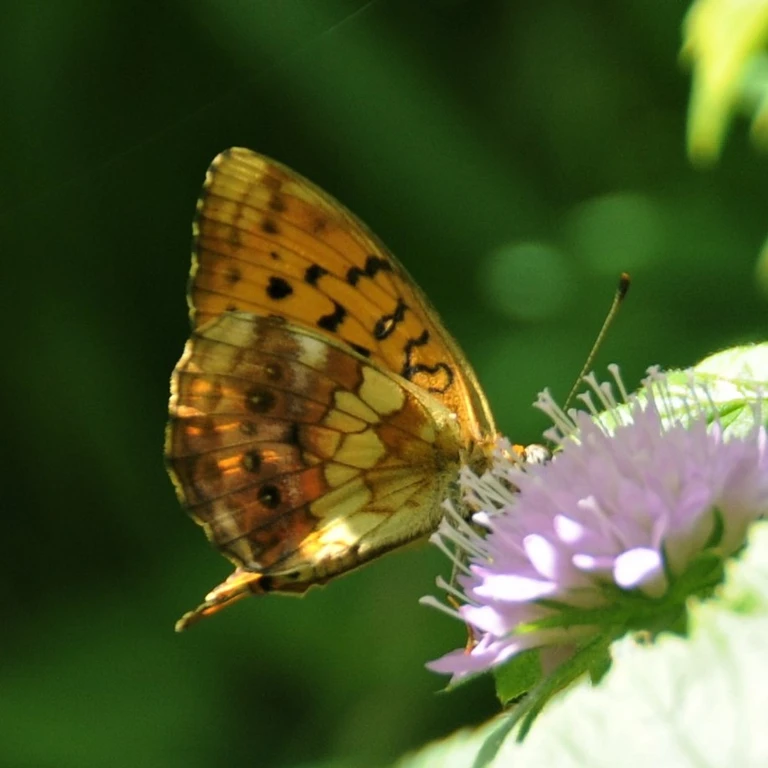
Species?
Brenthis daphne
